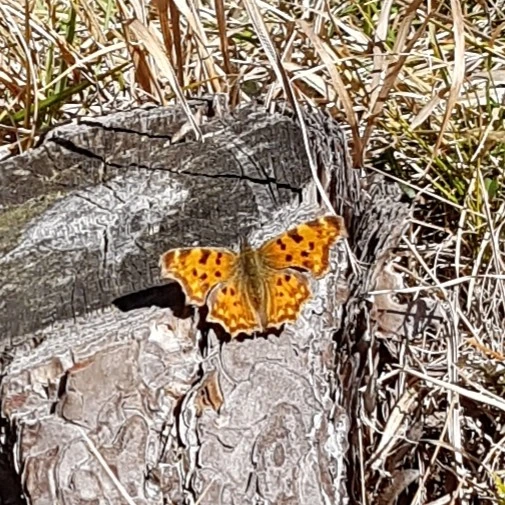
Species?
Polygonia c-album
